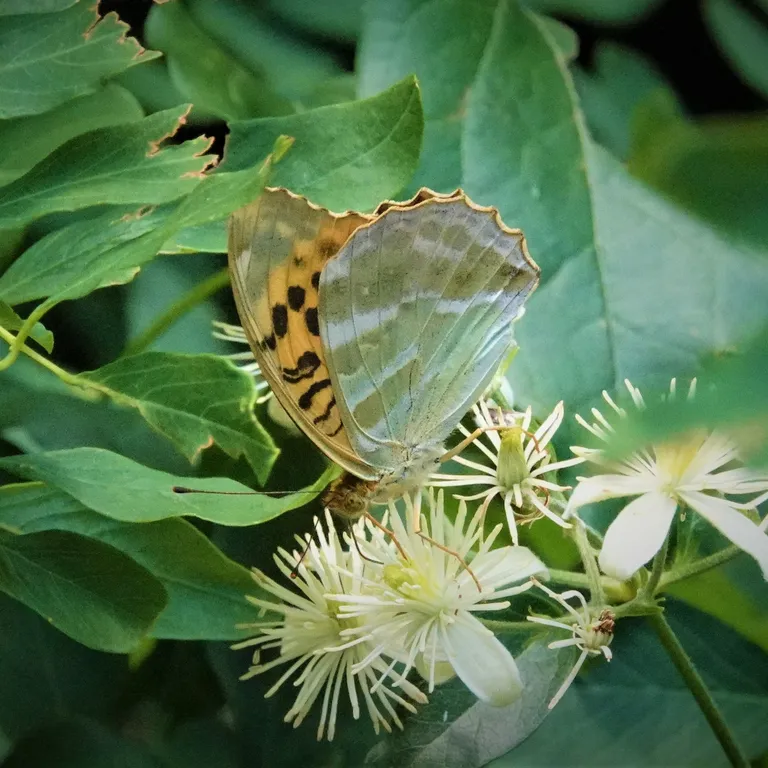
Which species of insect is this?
Argynnis paphia
